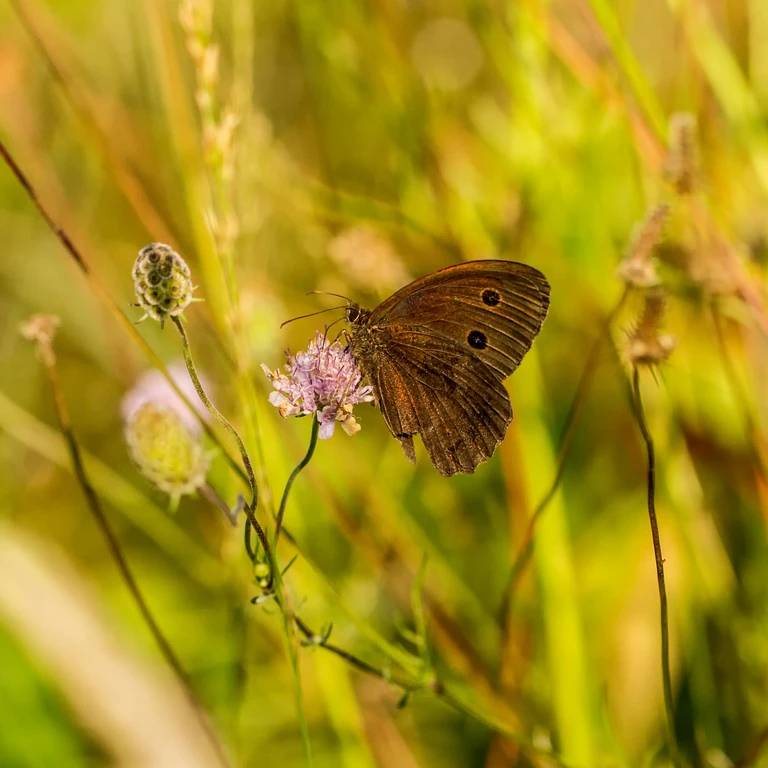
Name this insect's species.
Minois dryas
